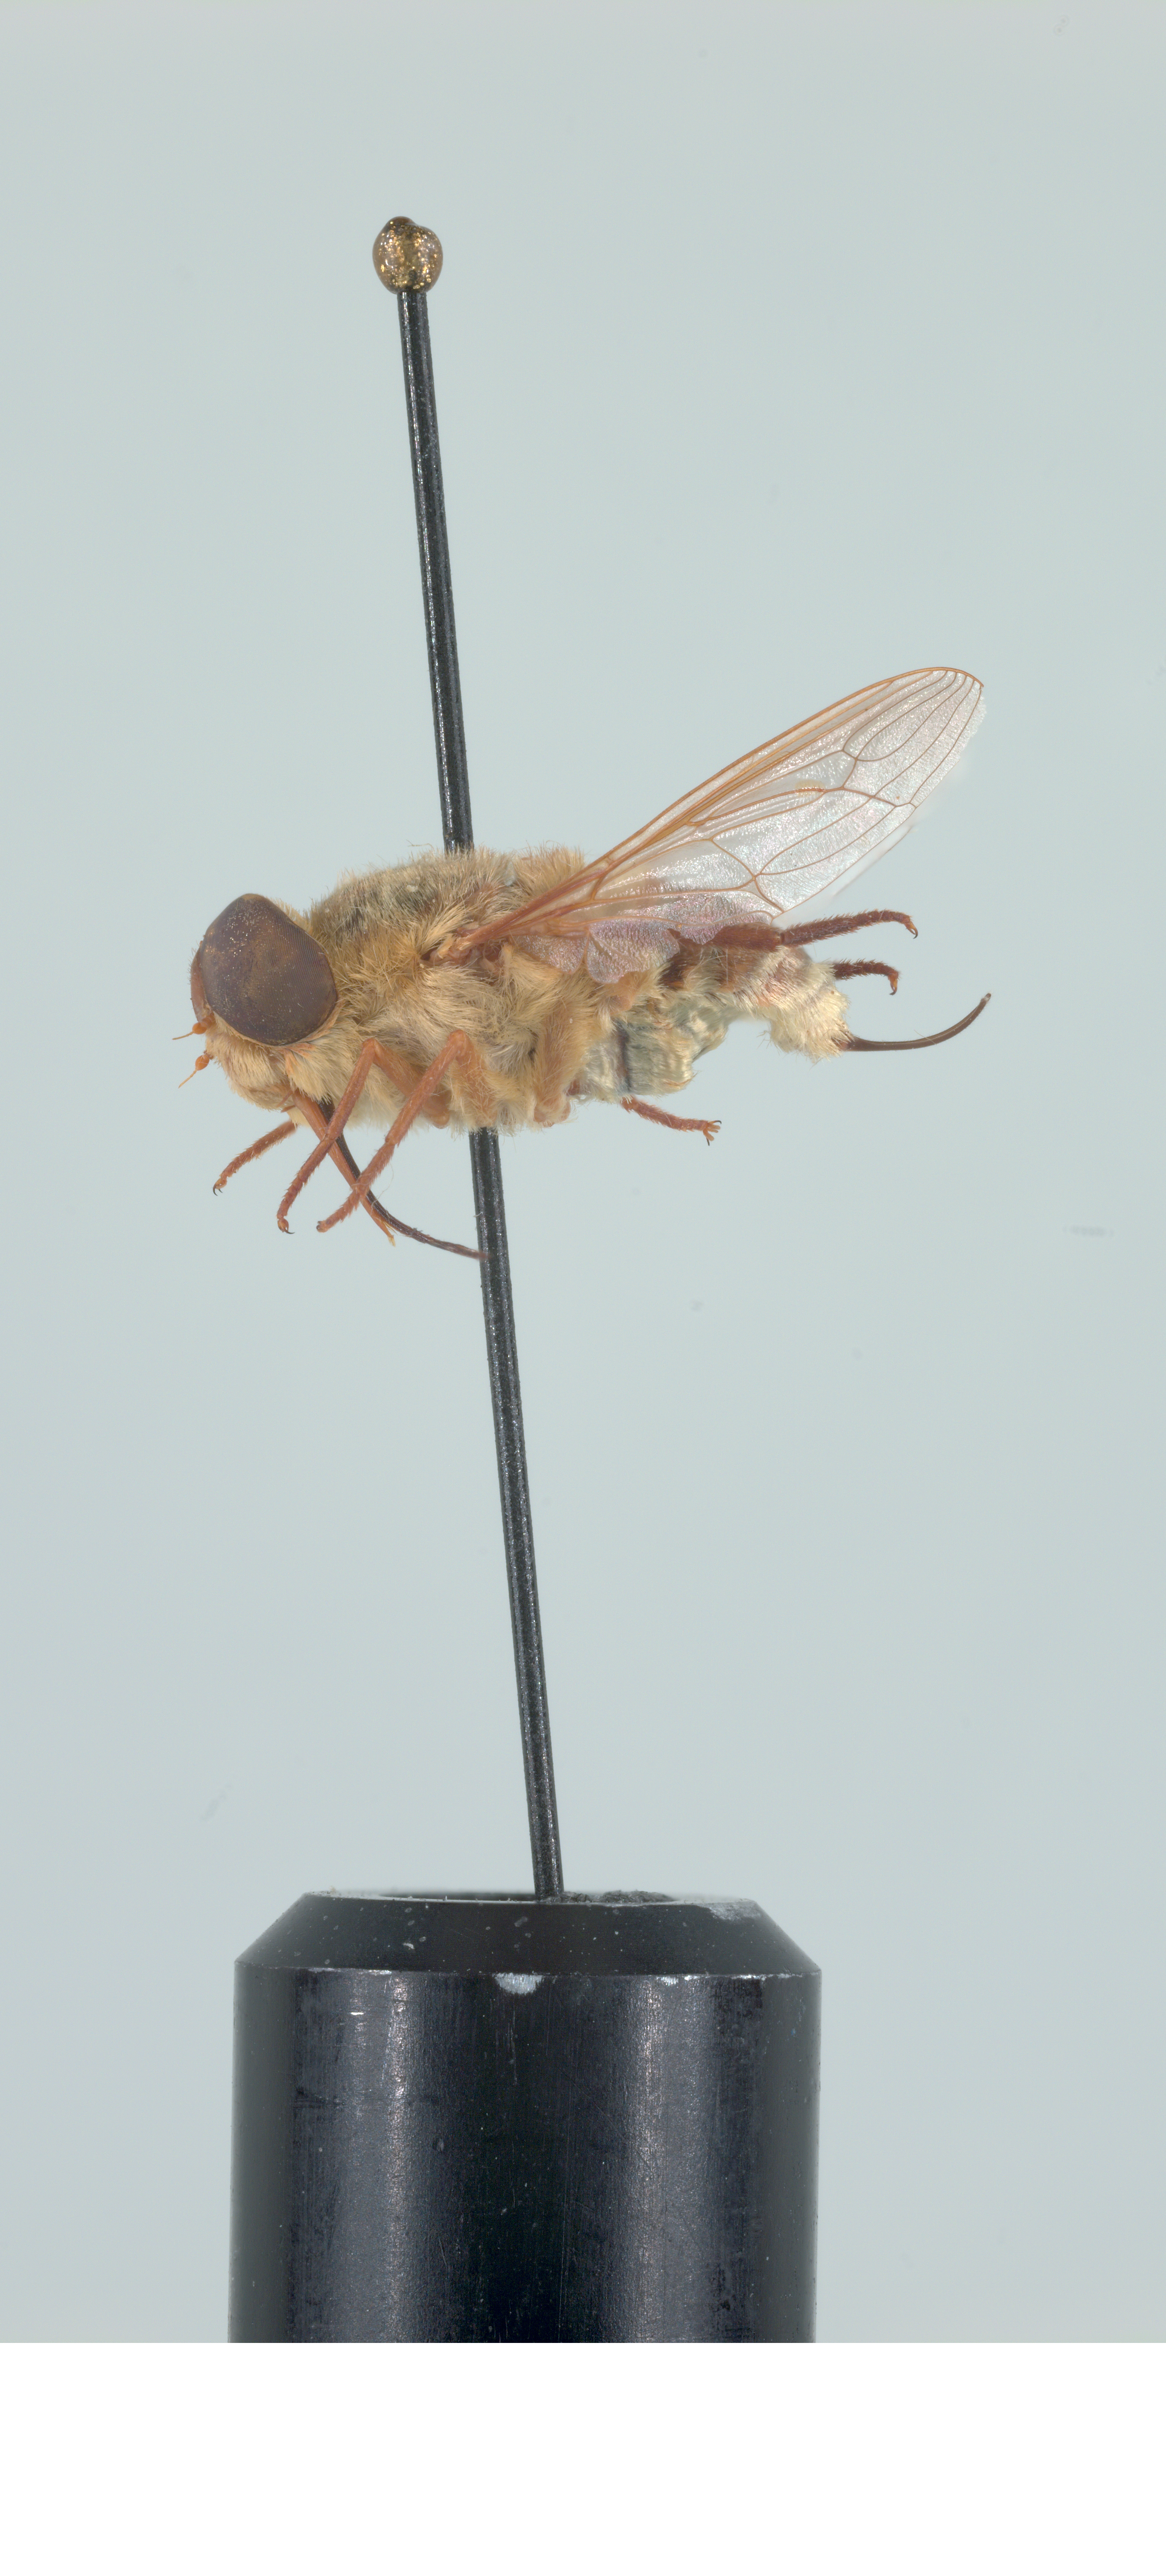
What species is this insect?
Neorhynchocephalus volaticus
